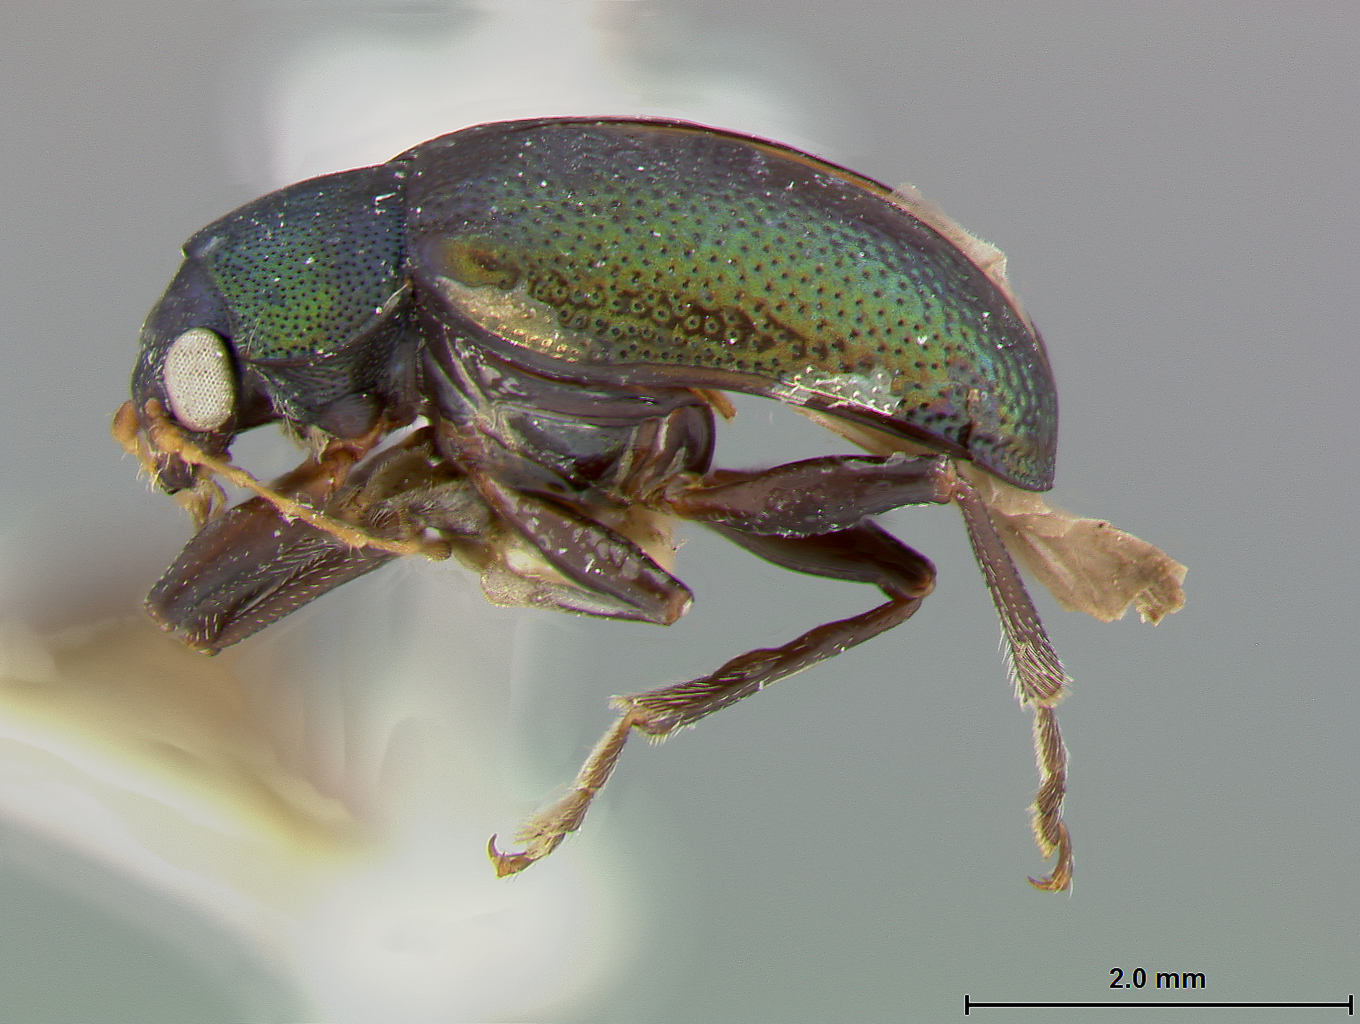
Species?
Colaspis sanguinea
